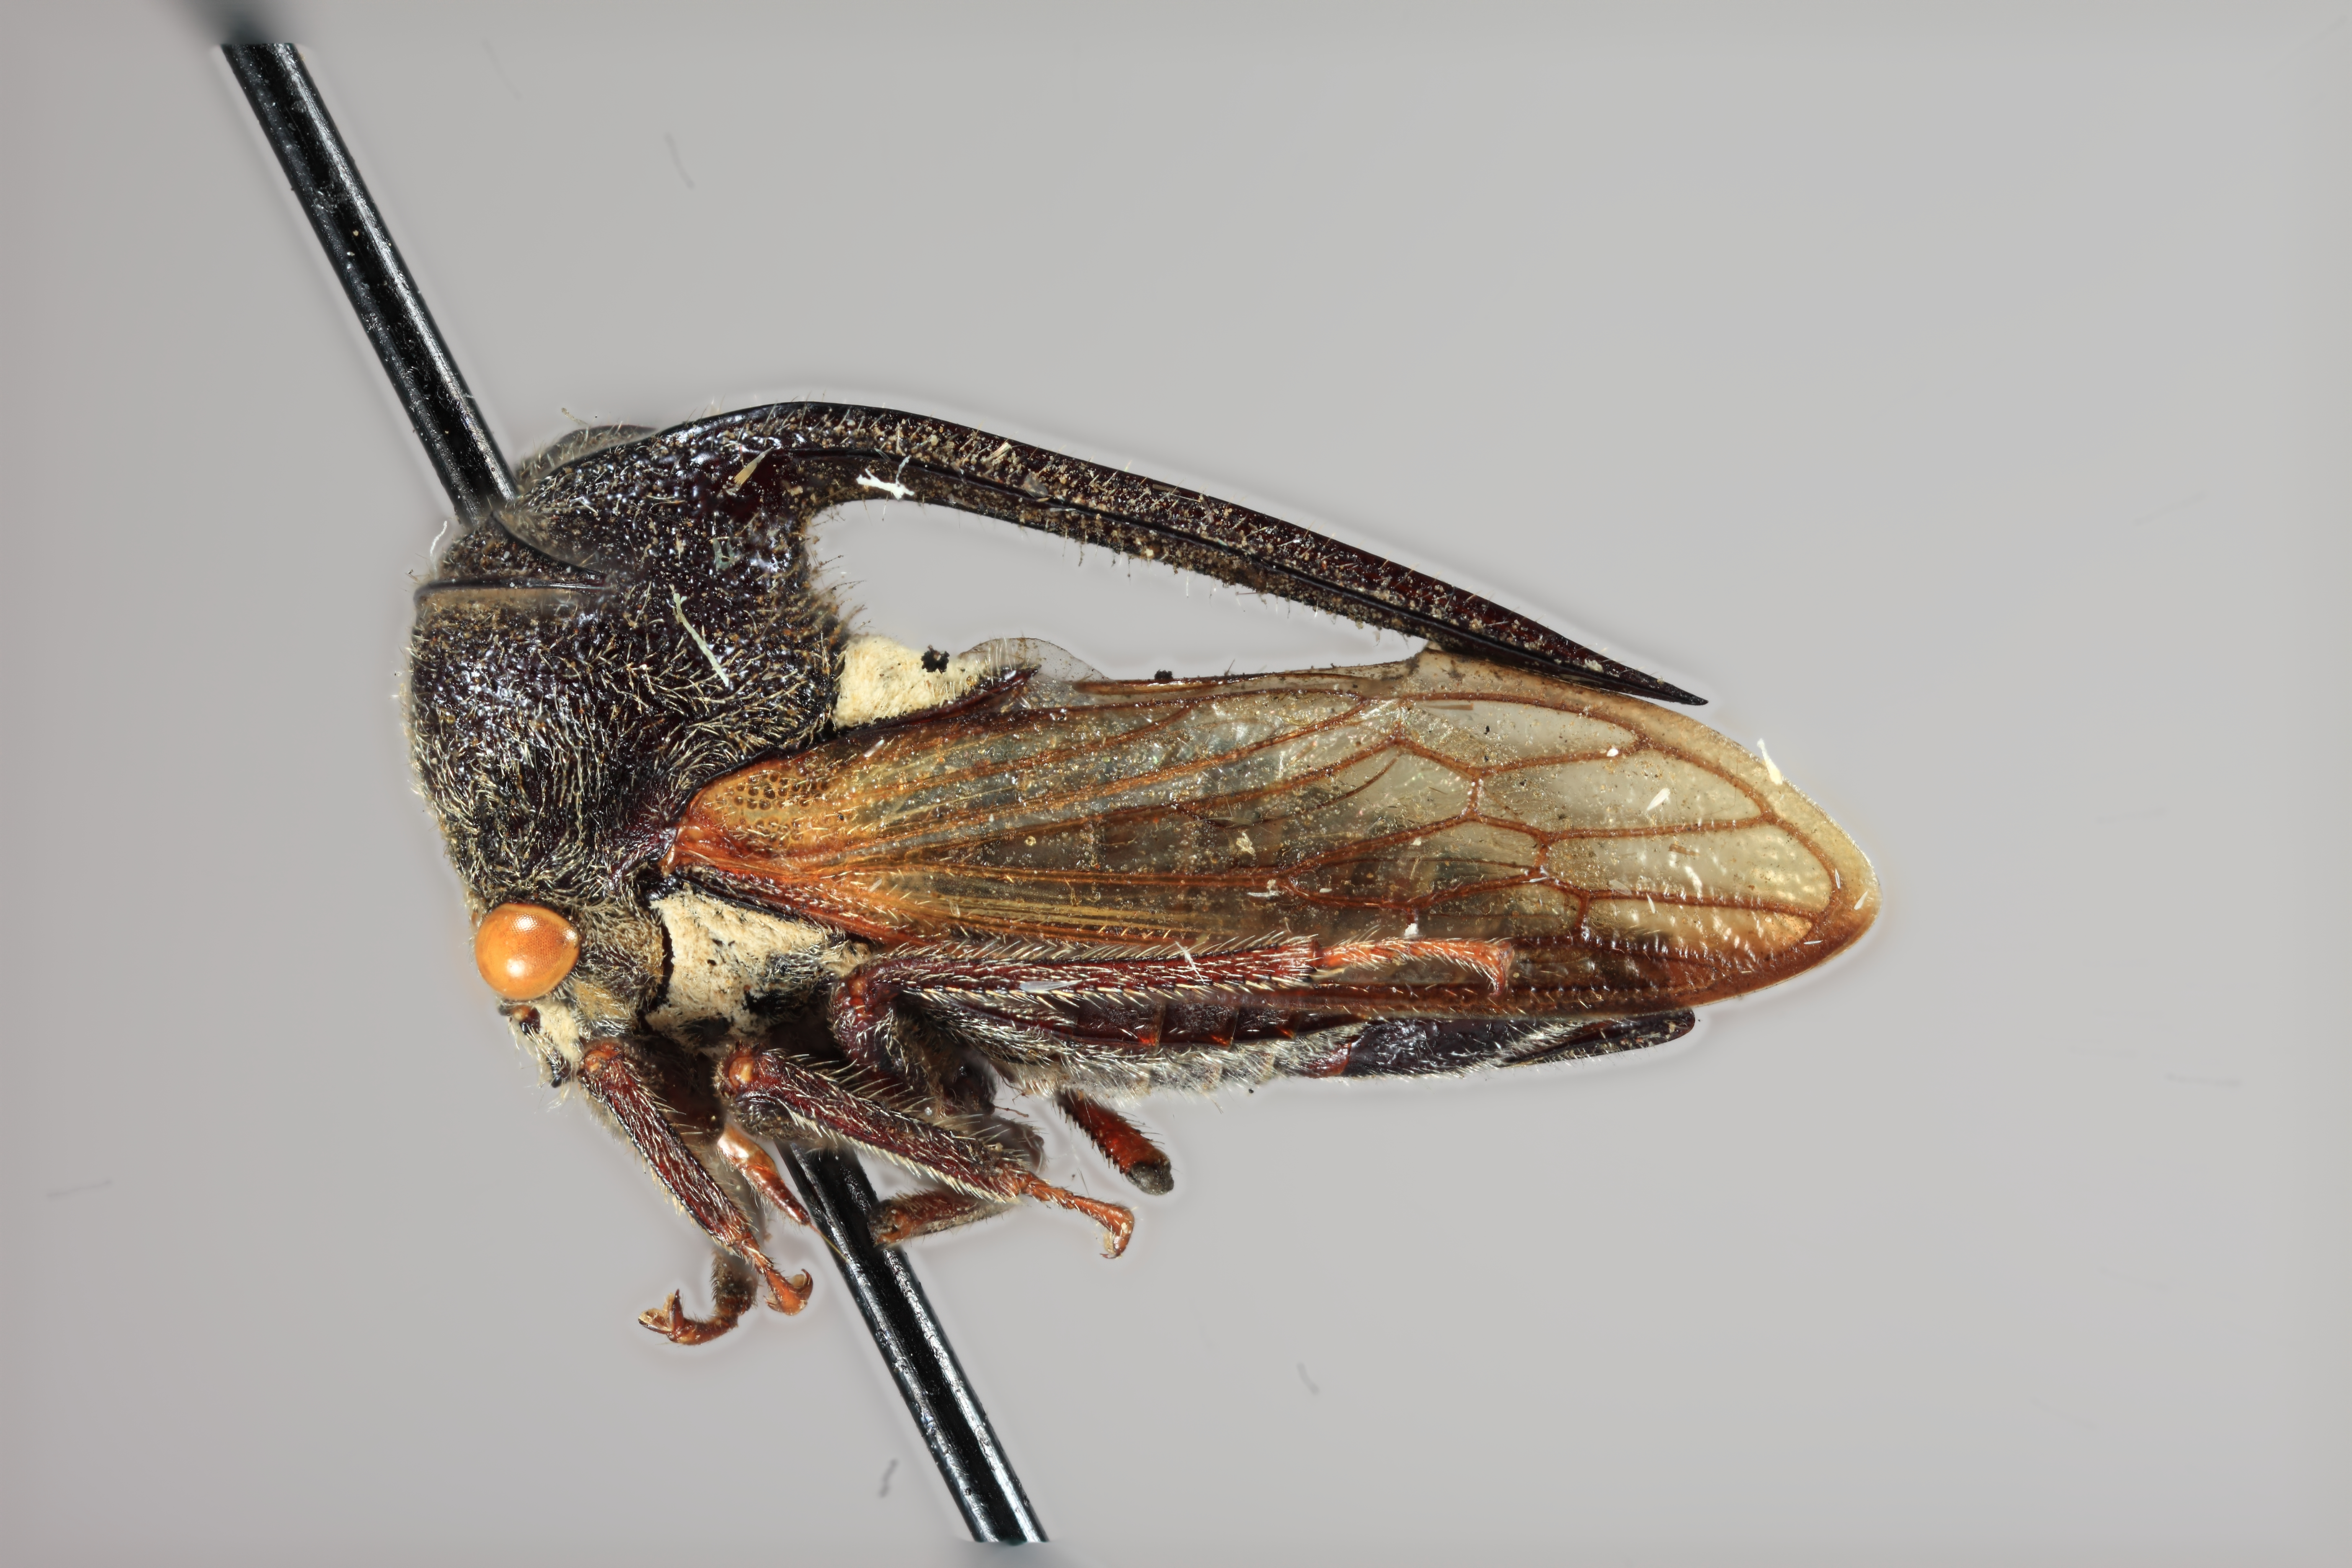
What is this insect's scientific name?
Leptocentrus manilaensis
